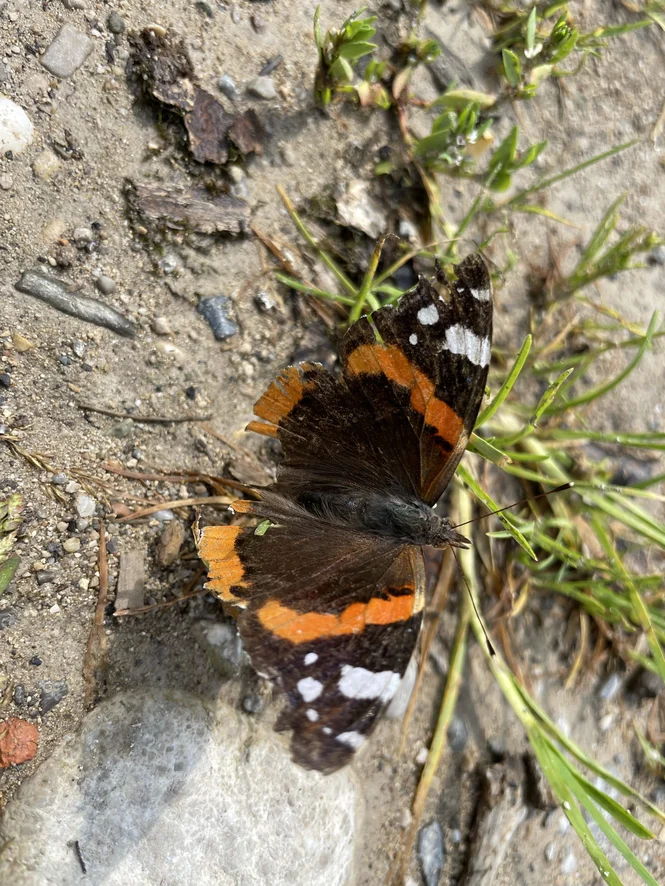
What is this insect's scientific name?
Vanessa atalanta
